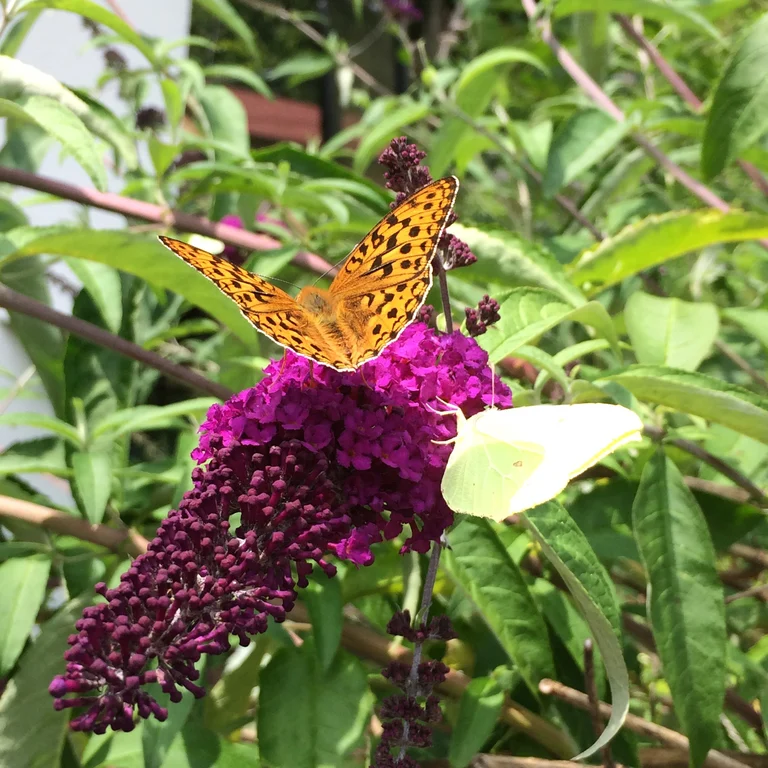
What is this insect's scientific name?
Gonepteryx rhamni
